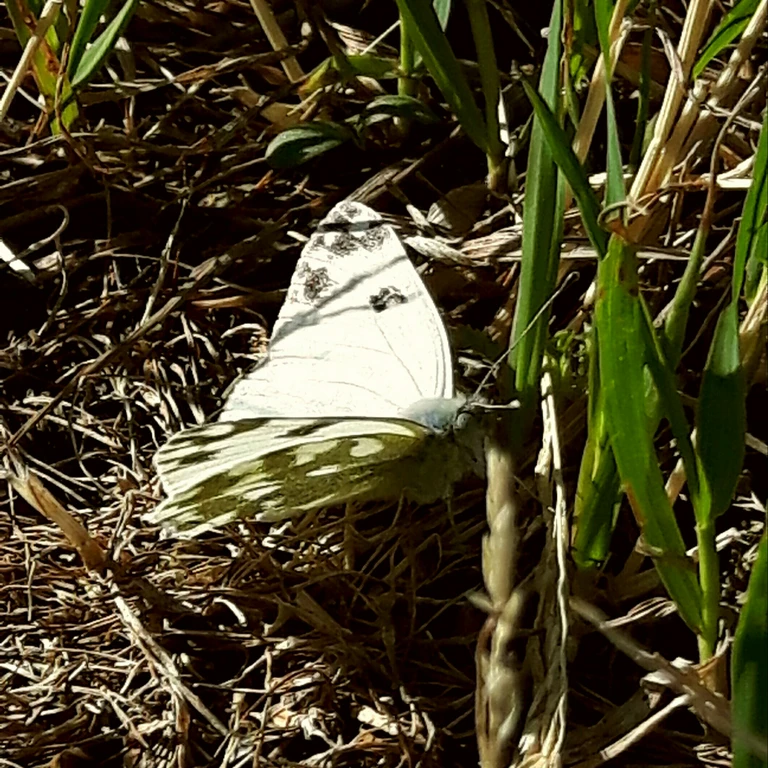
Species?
Pontia edusa
